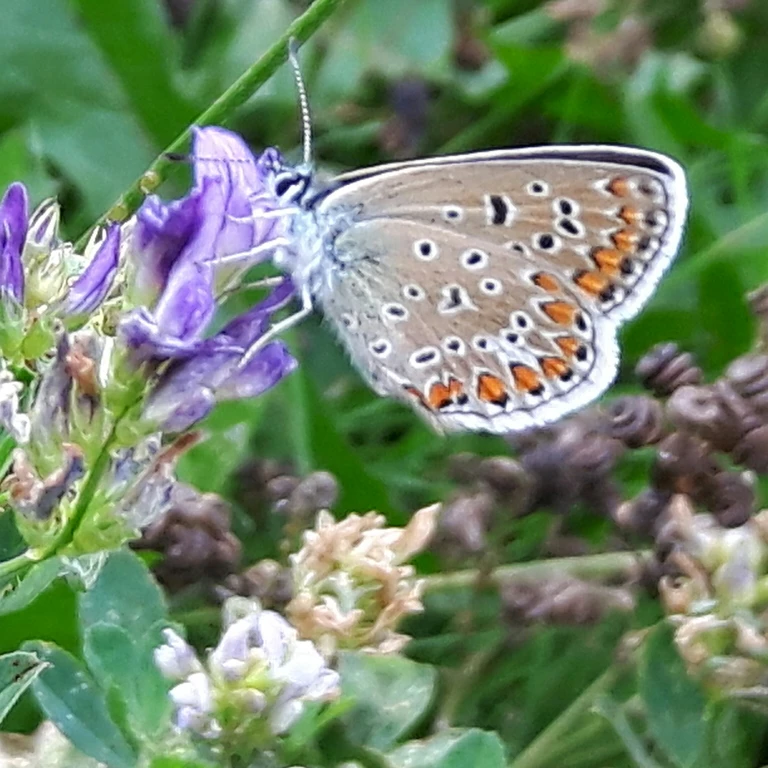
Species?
Polyommatus icarus
